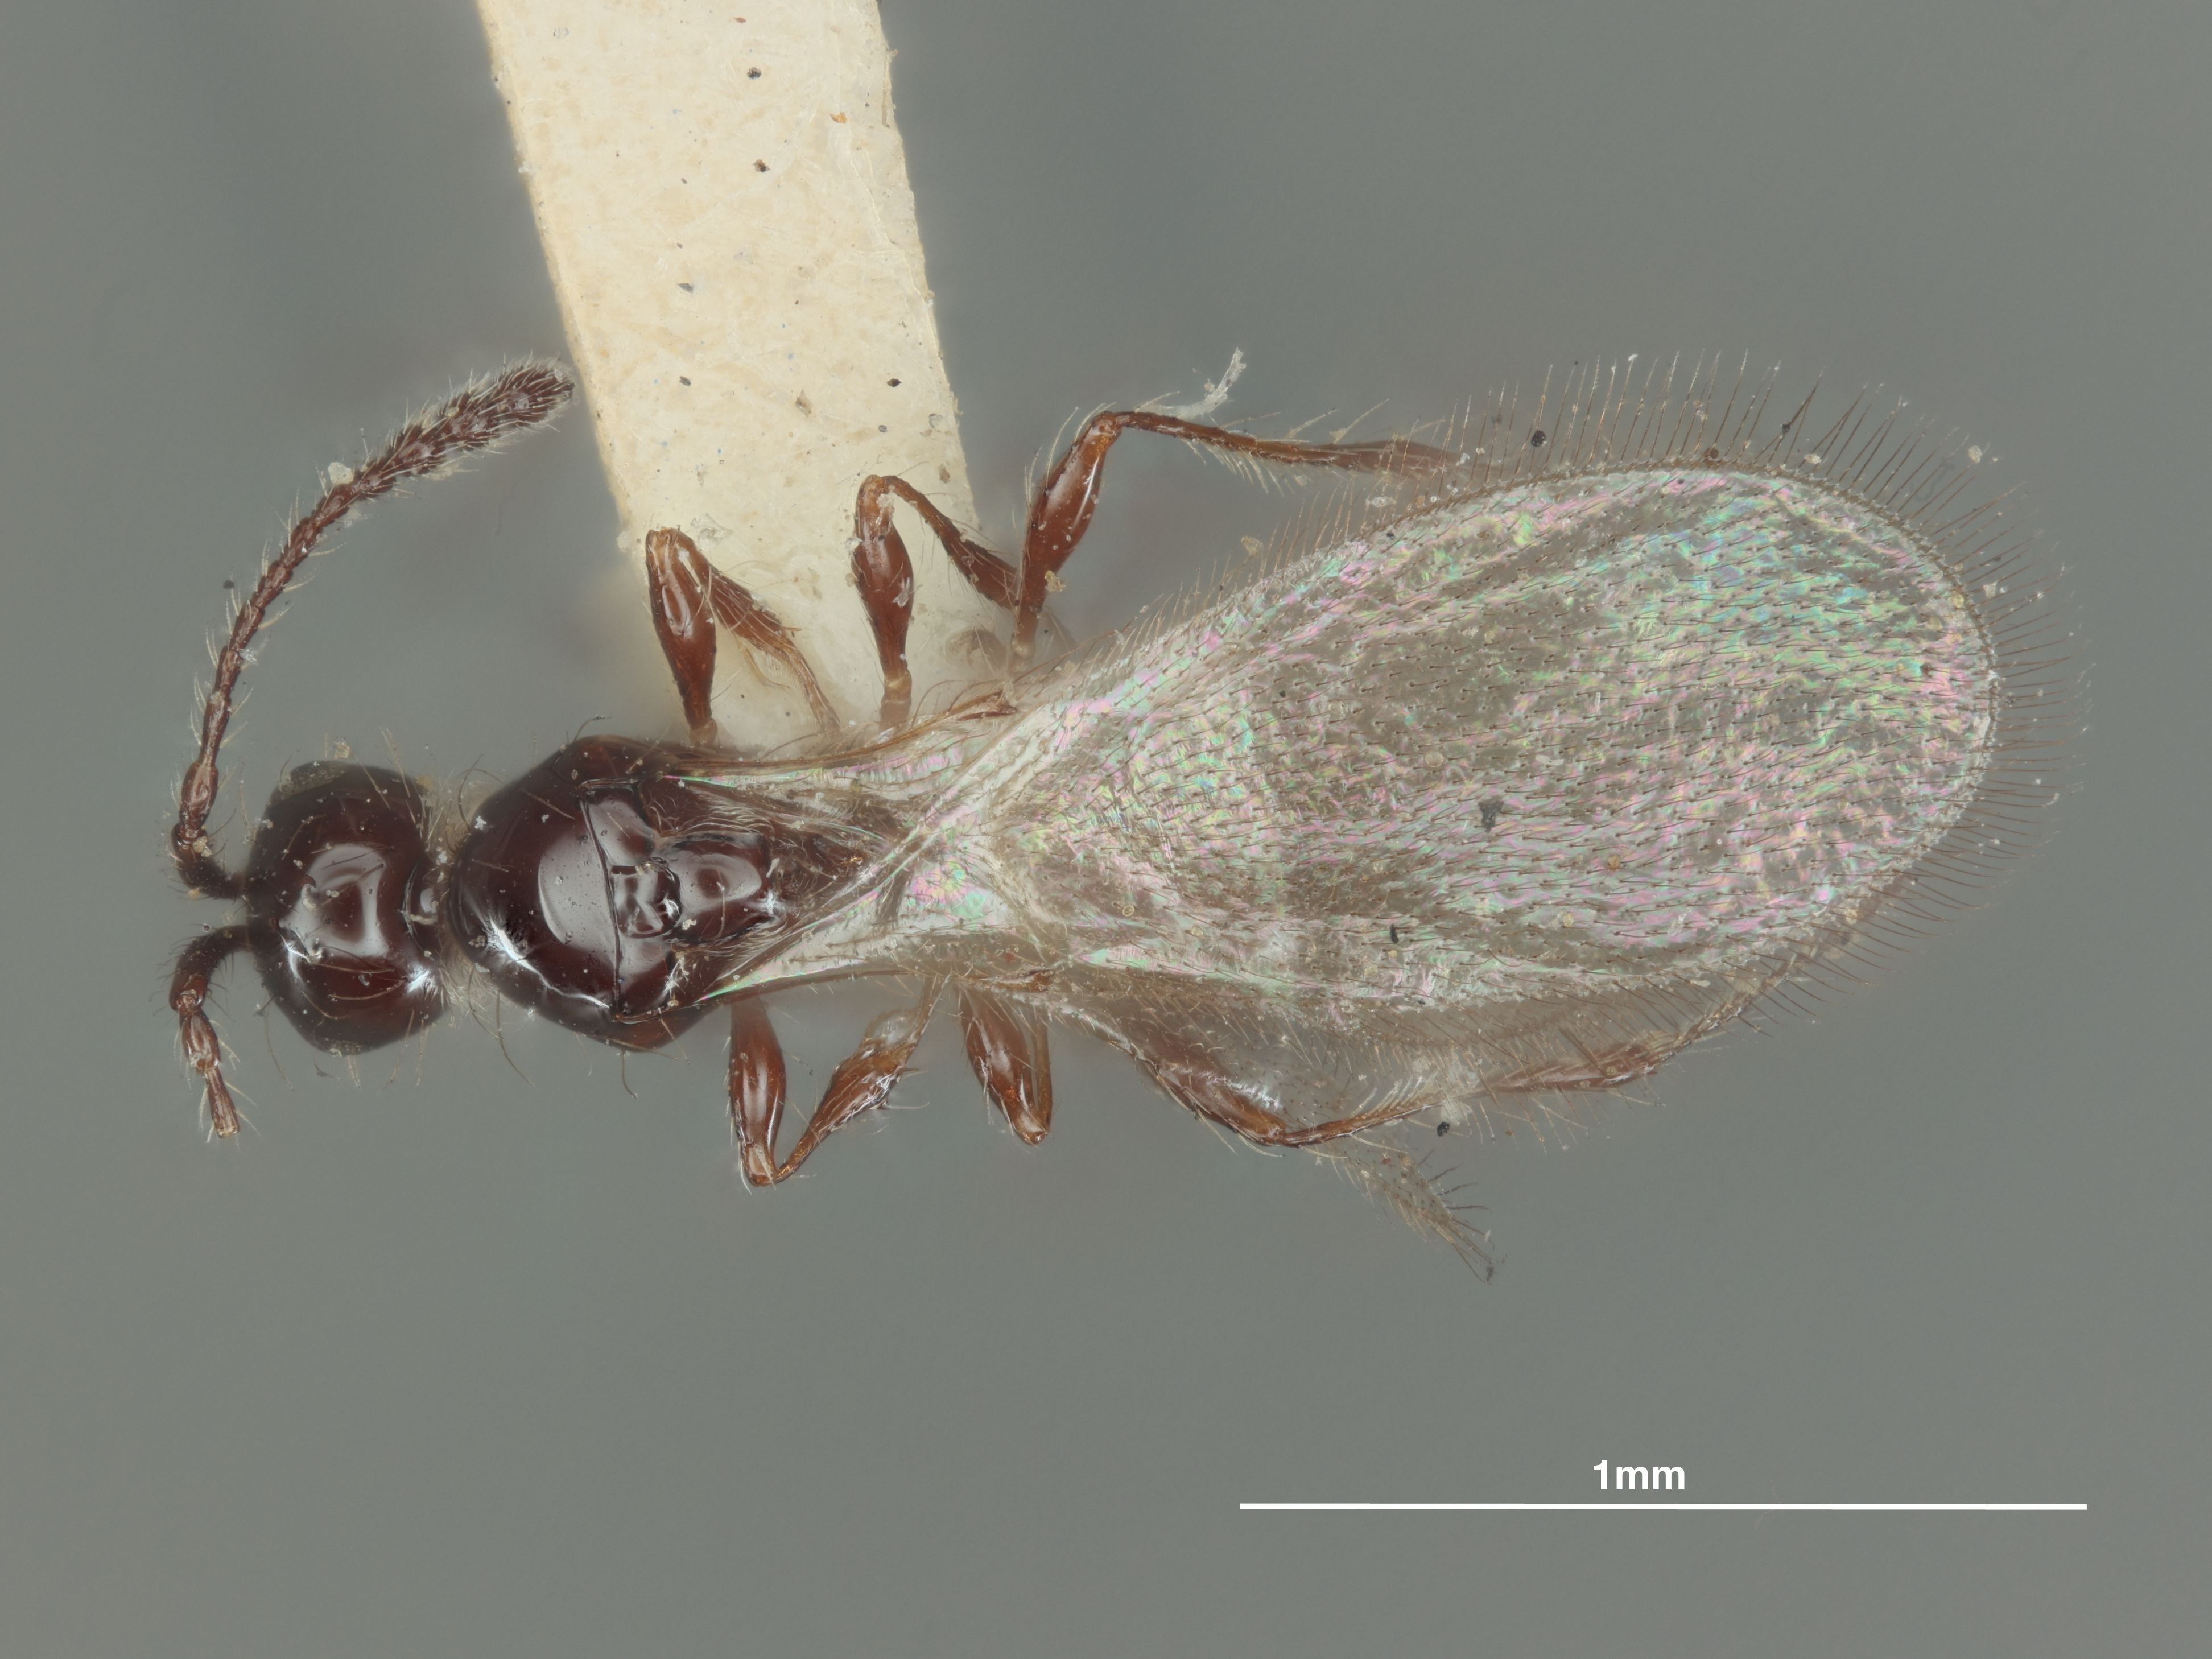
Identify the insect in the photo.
Diapria californica
